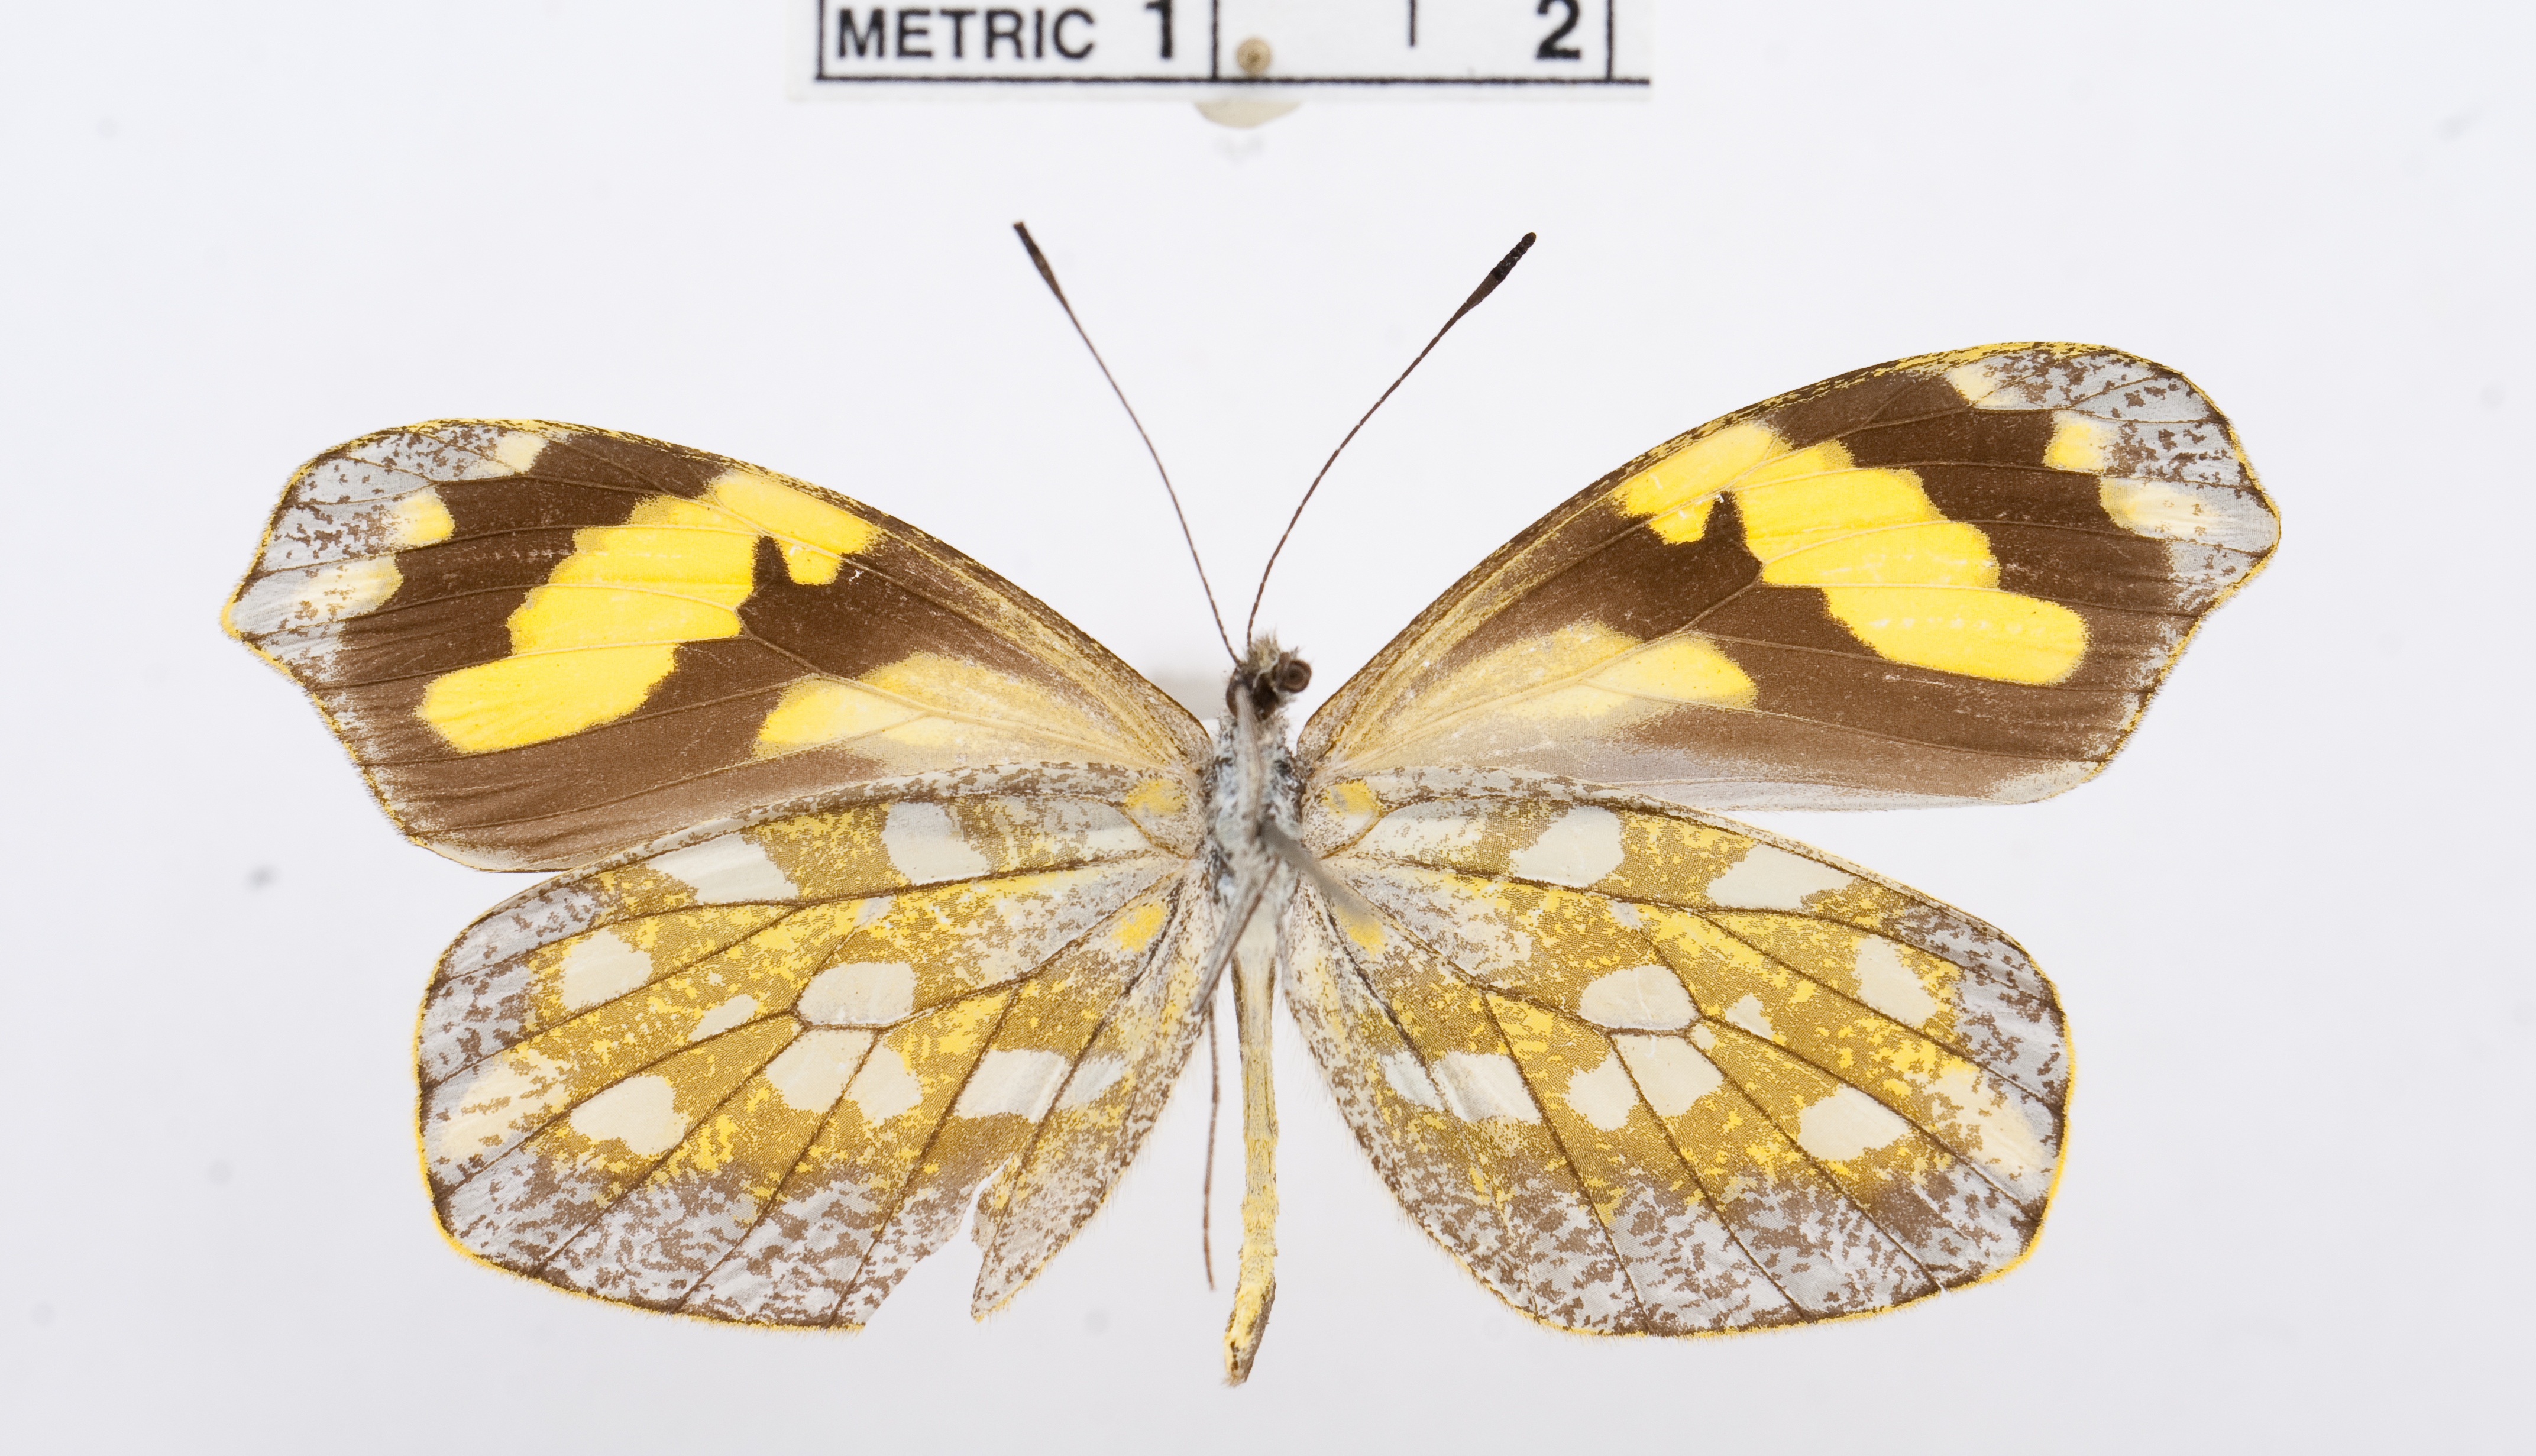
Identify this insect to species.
Dismorphia pseudolewyi
